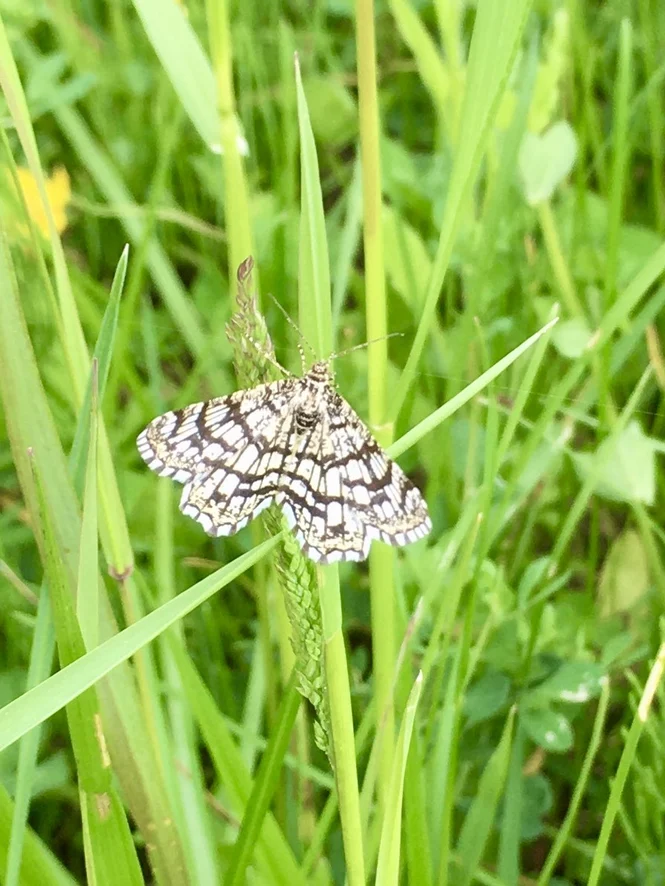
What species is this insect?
Chiasmia clathrata
